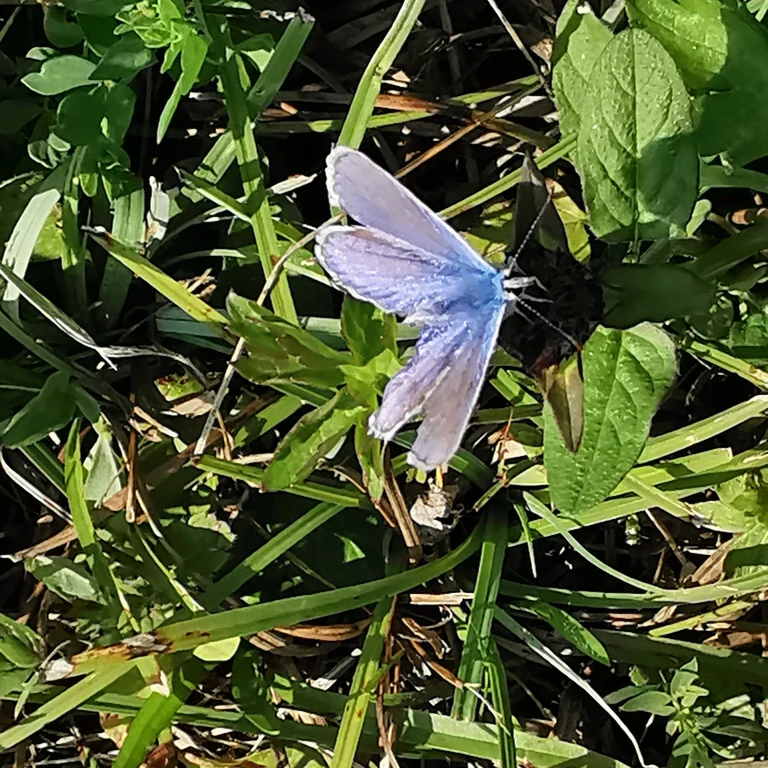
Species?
Polyommatus icarus
